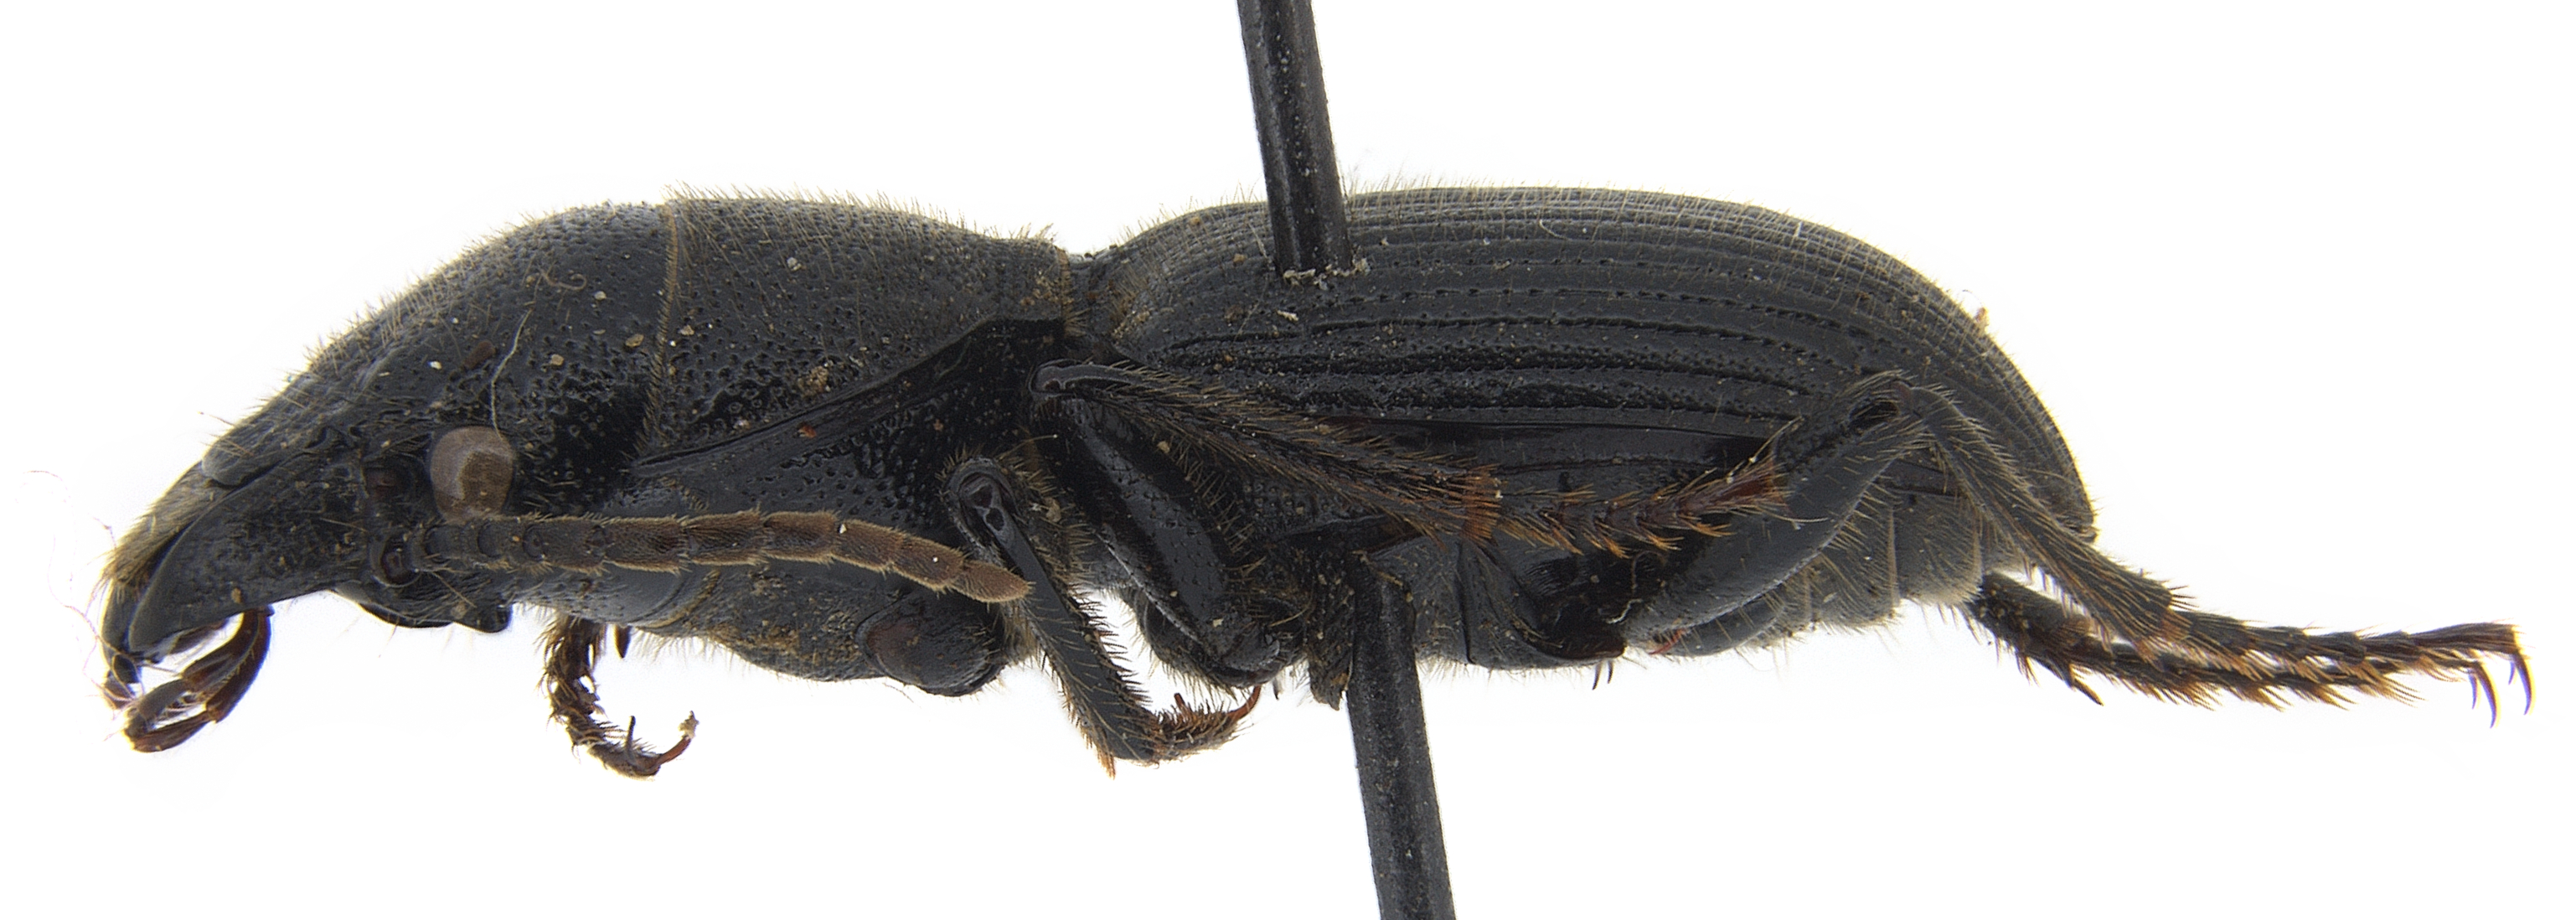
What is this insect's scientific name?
Ditomus capito
